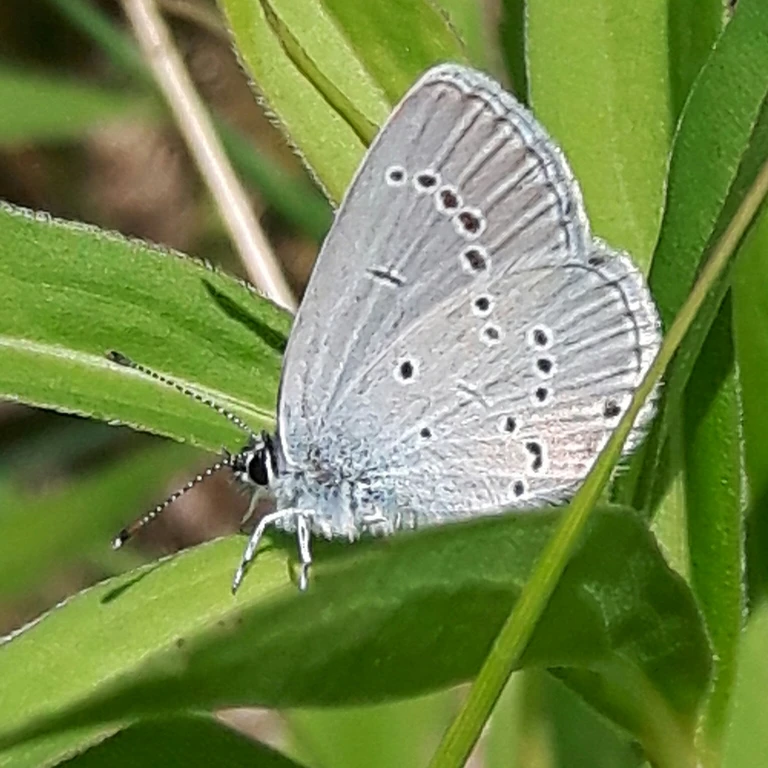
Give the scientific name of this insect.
Cupido minimus
